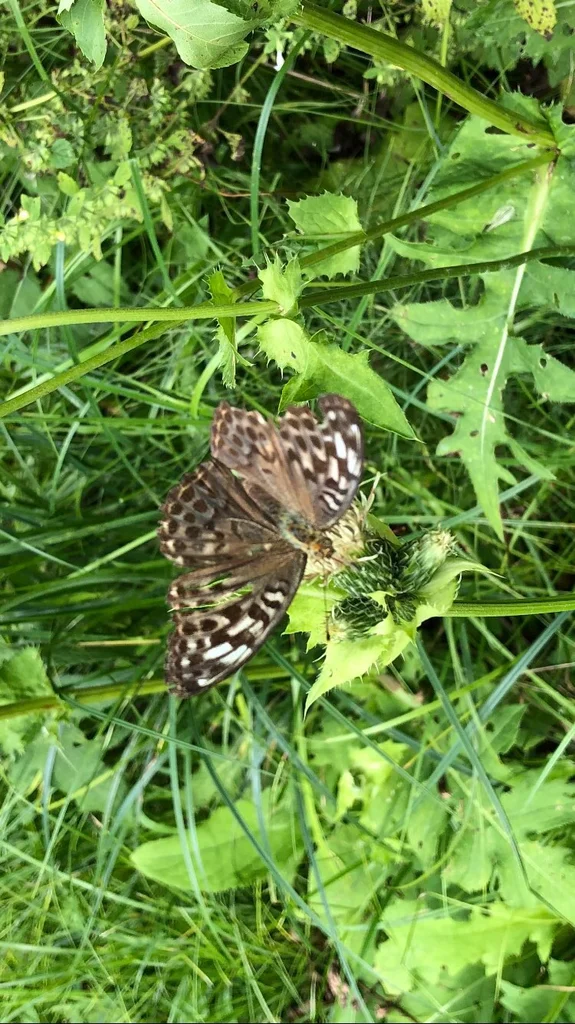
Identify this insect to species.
Argynnis paphia
